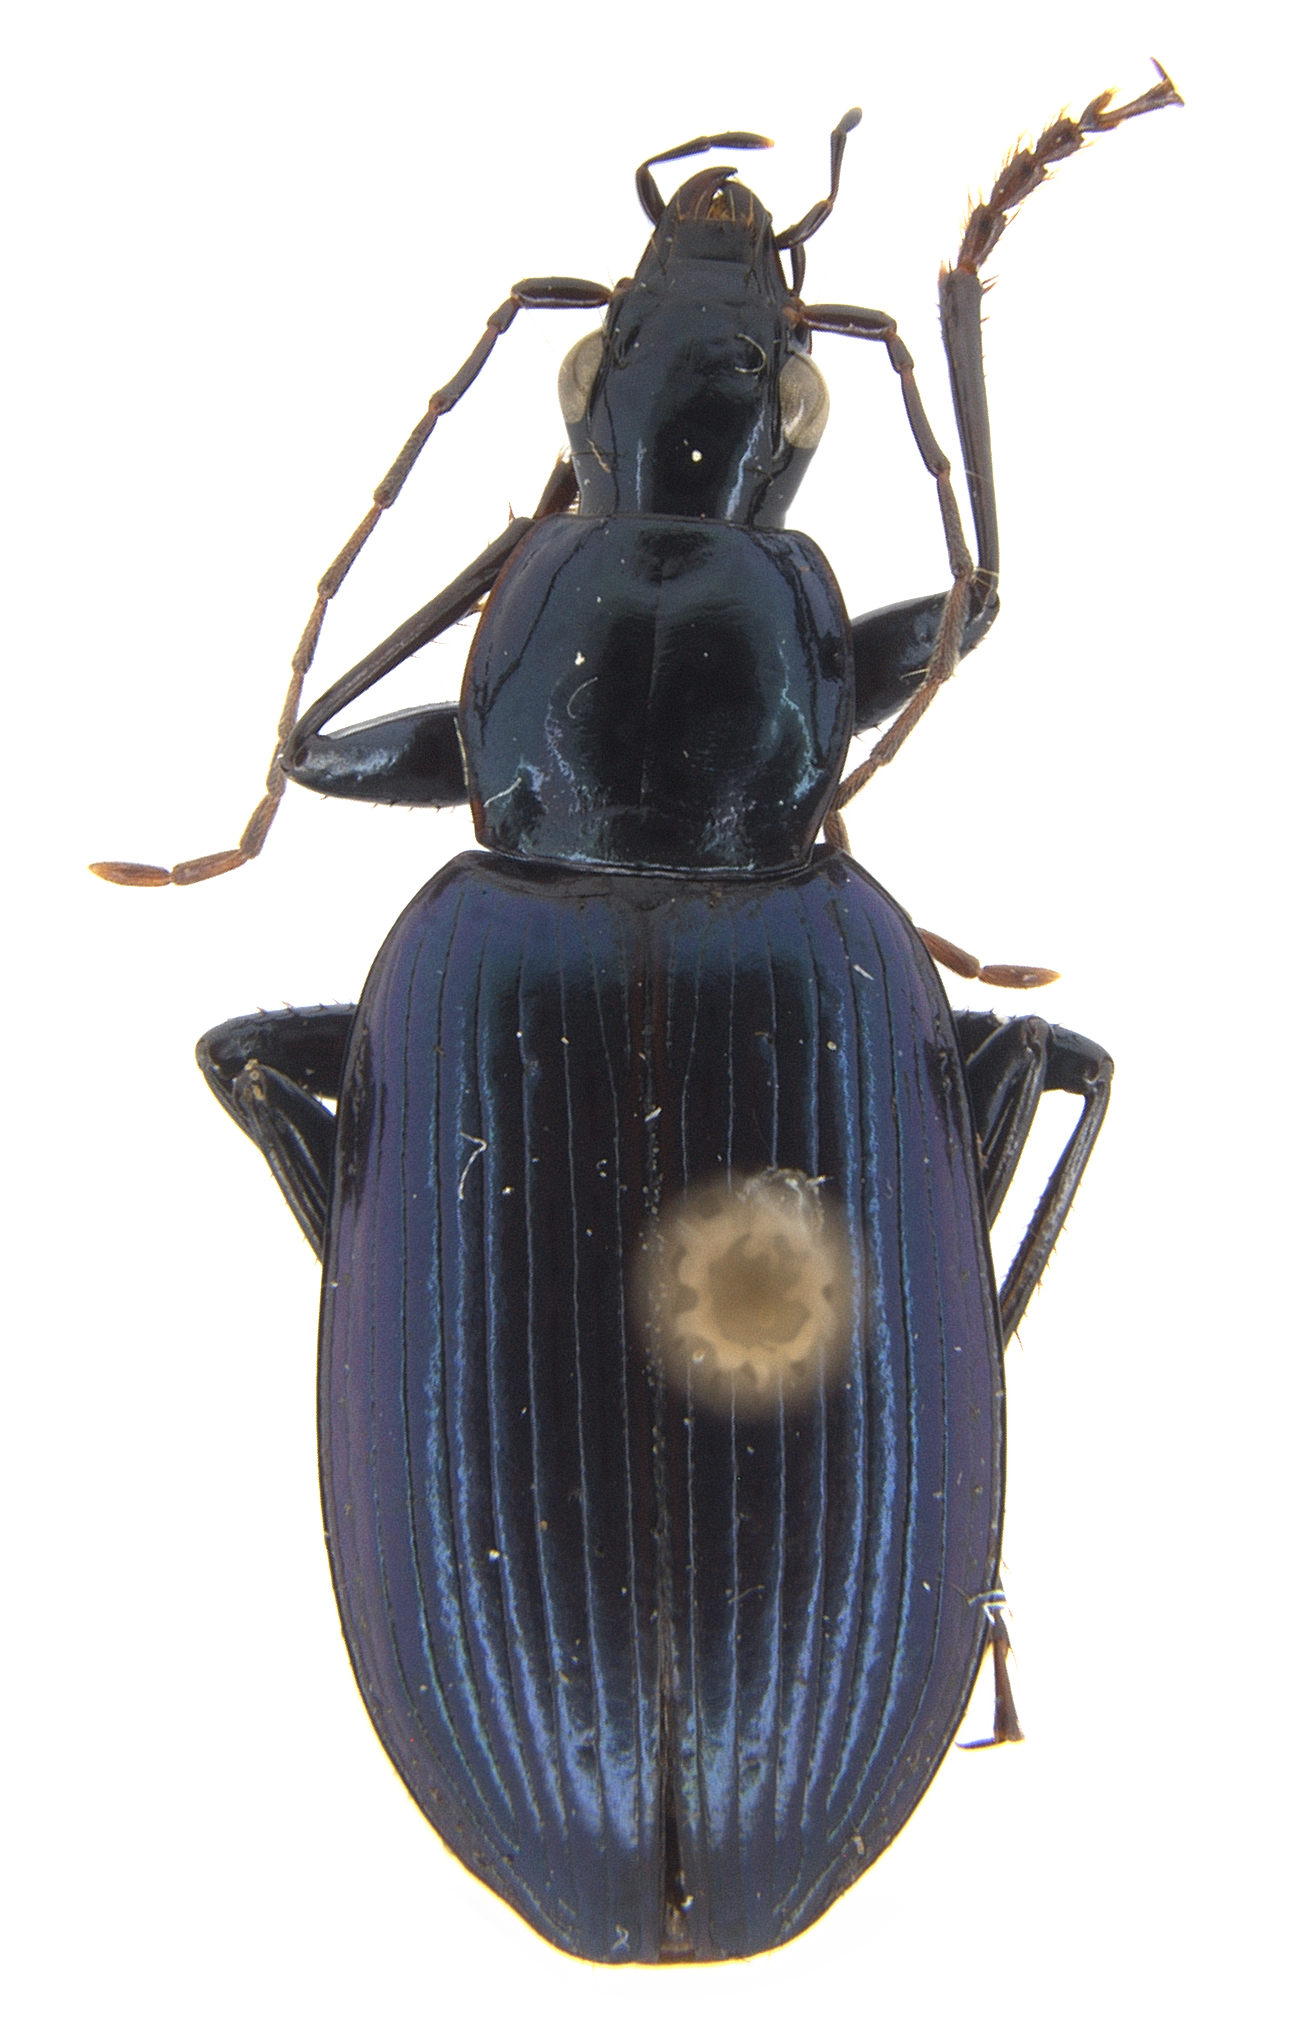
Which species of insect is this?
Onypterygia cyanea
